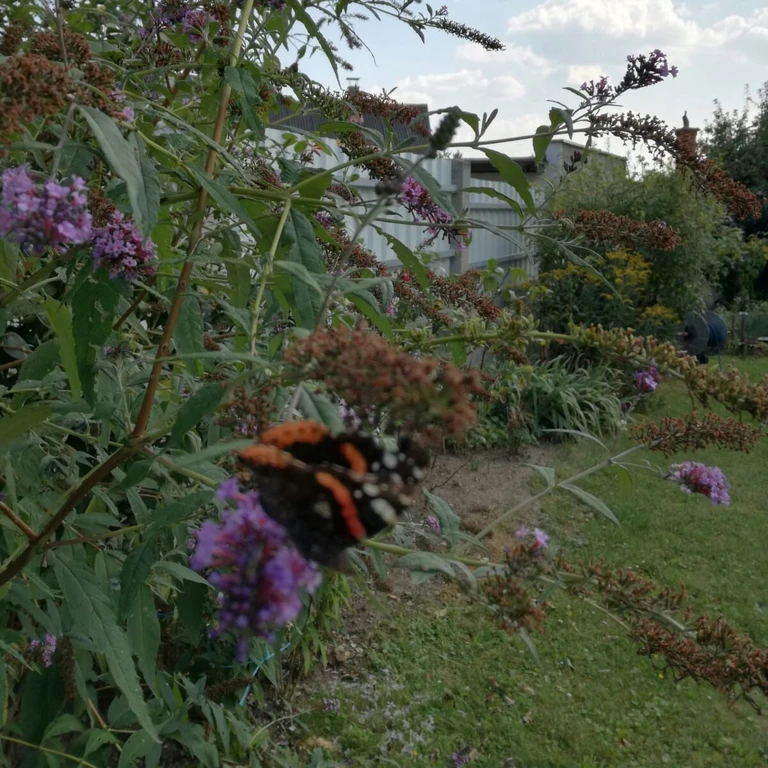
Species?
Vanessa atalanta
